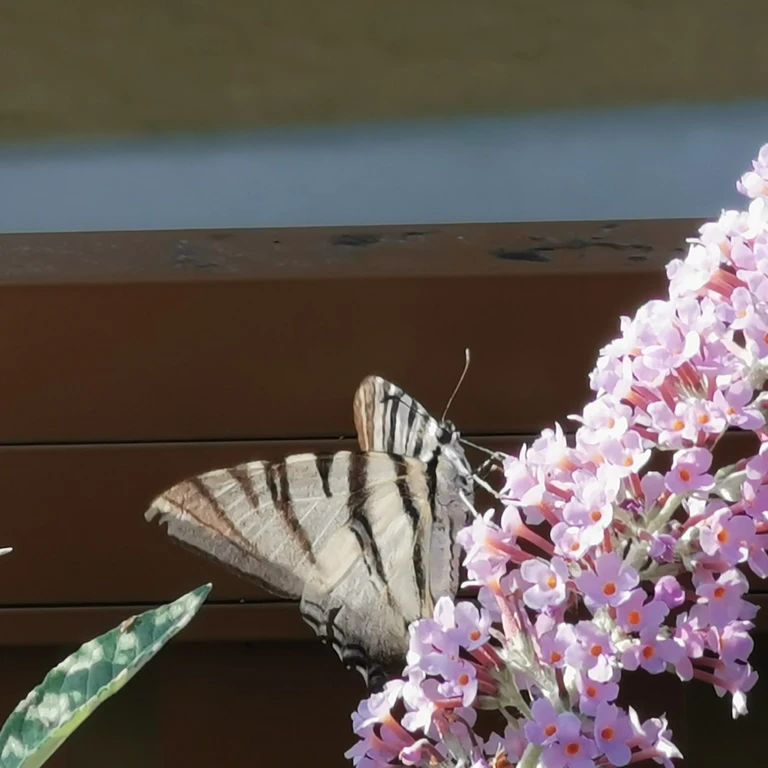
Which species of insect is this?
Iphiclides podalirius
